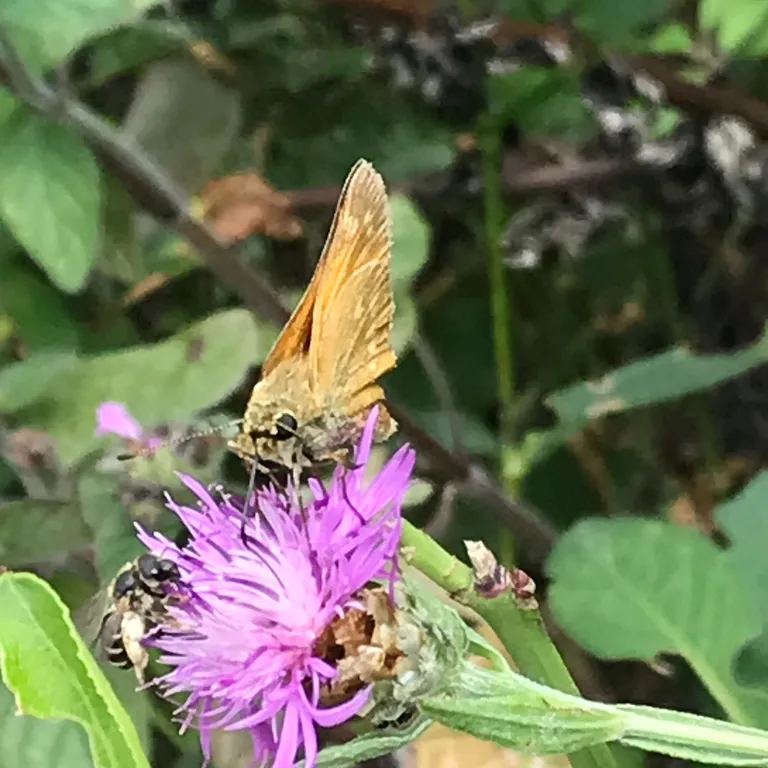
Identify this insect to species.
Ochlodes sylvanus (also Ochlodes venata)
